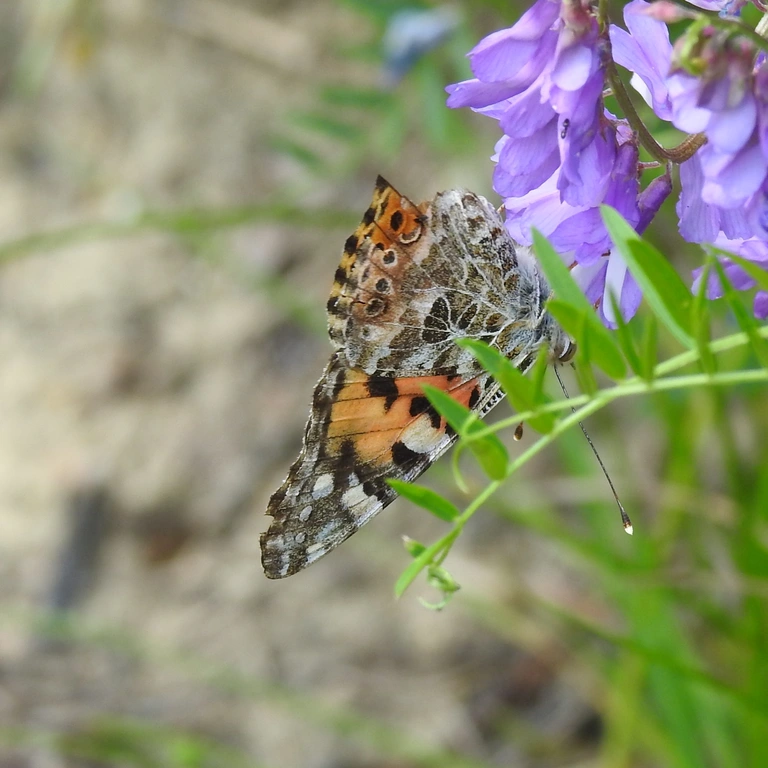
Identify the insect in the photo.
Vanessa cardui
